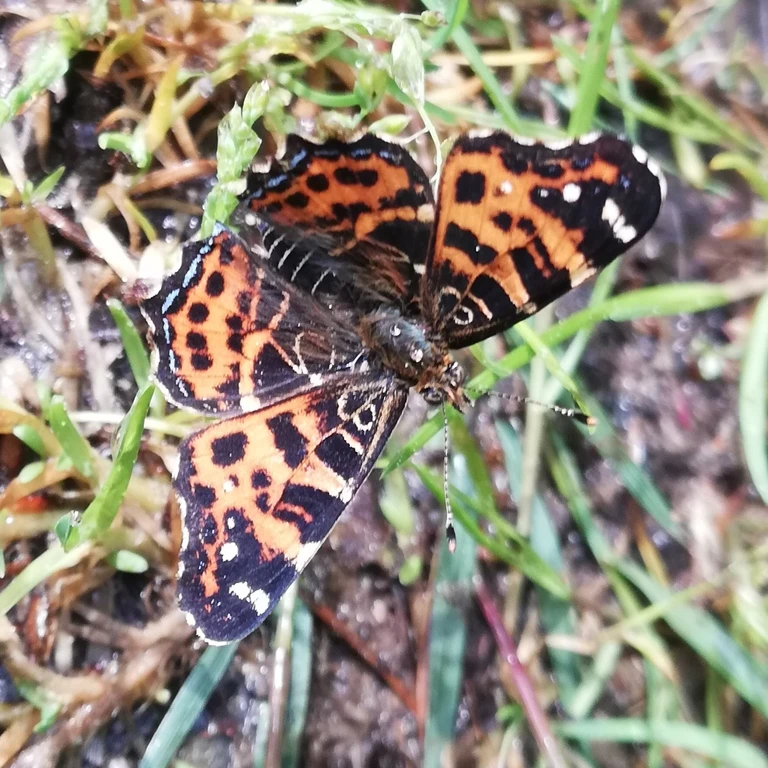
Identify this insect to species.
Araschnia levana
